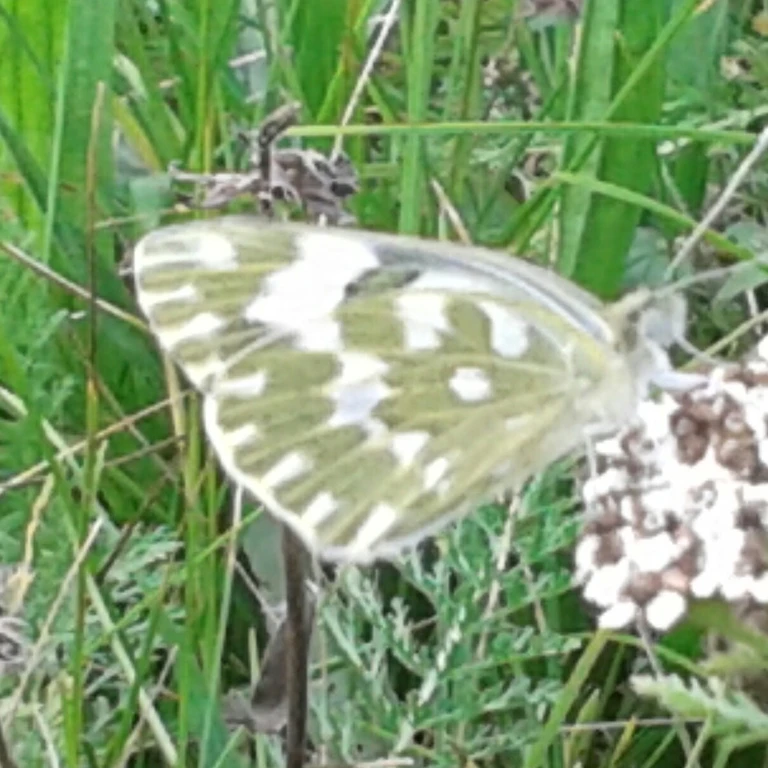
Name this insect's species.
Pontia edusa
